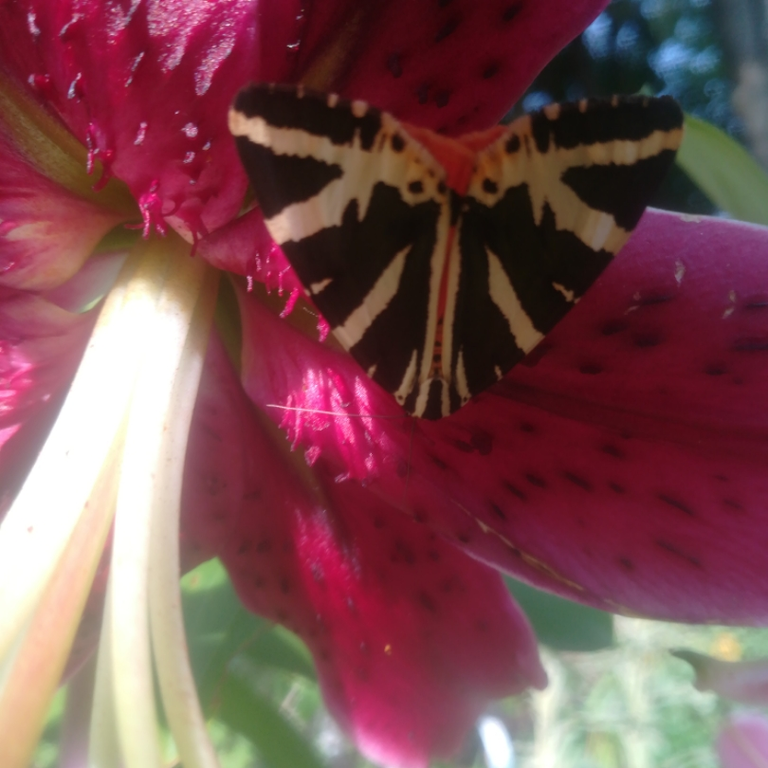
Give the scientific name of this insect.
Euplagia quadripunctaria
